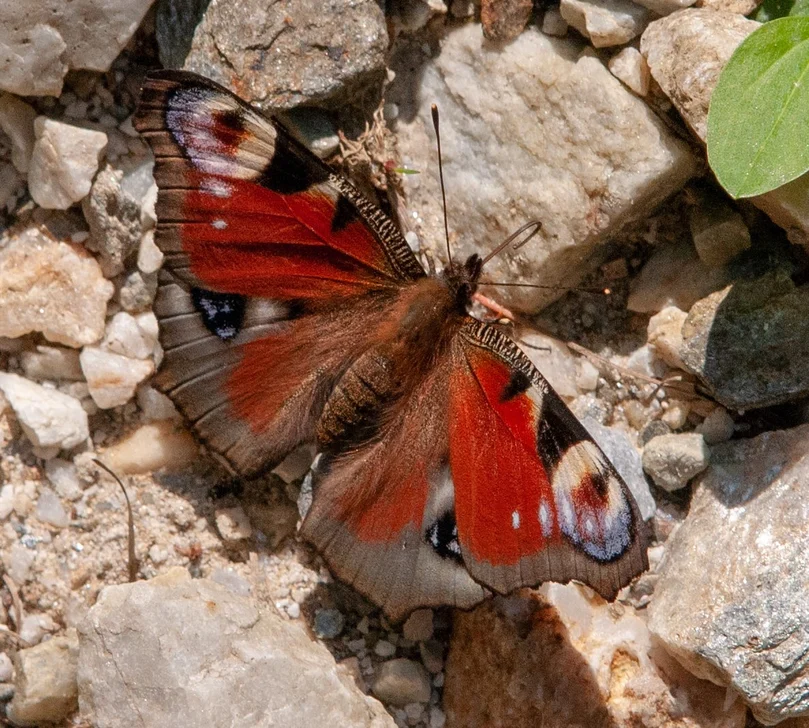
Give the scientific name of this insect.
Aglais io
